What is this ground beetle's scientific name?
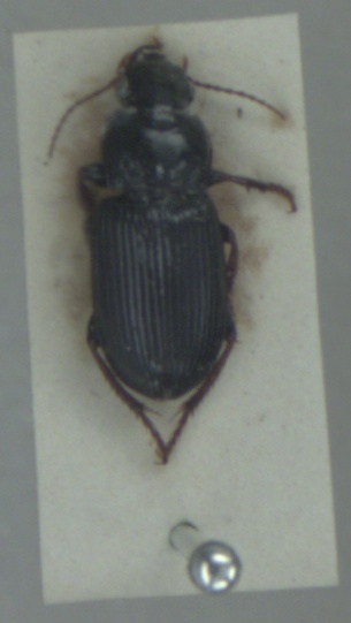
Harpalus attenuatus
